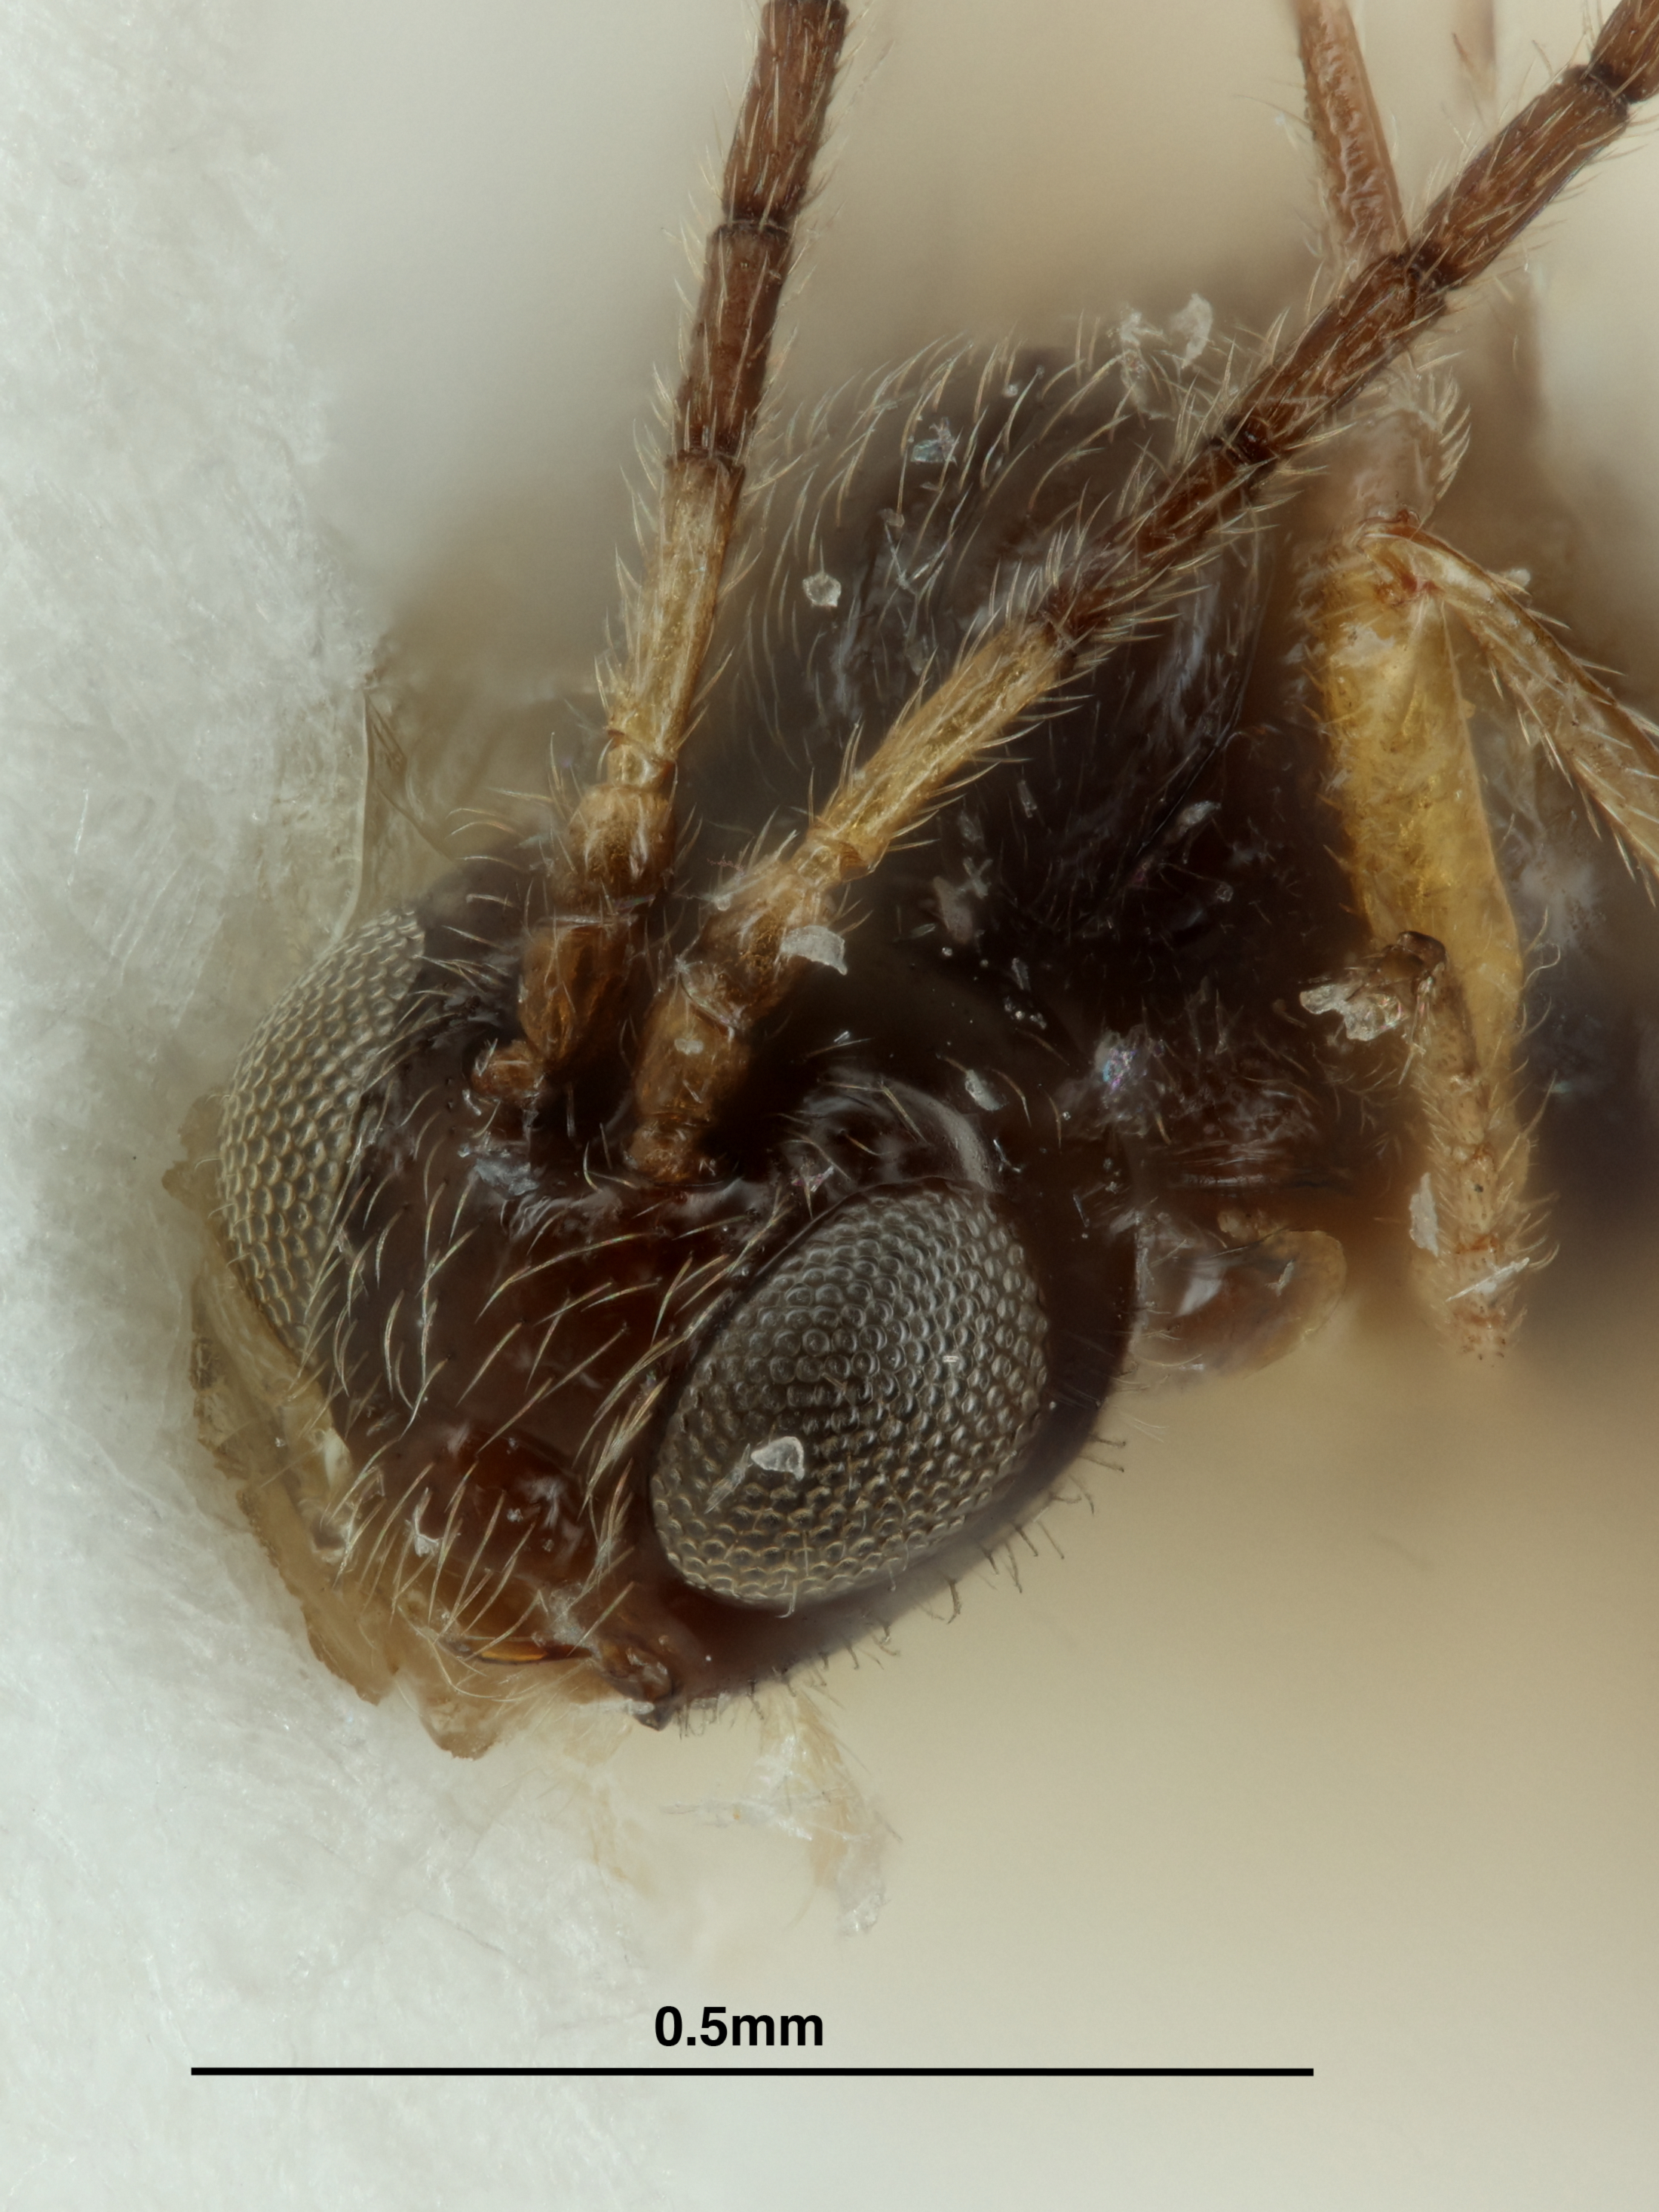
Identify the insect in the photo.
Praon coniforme
